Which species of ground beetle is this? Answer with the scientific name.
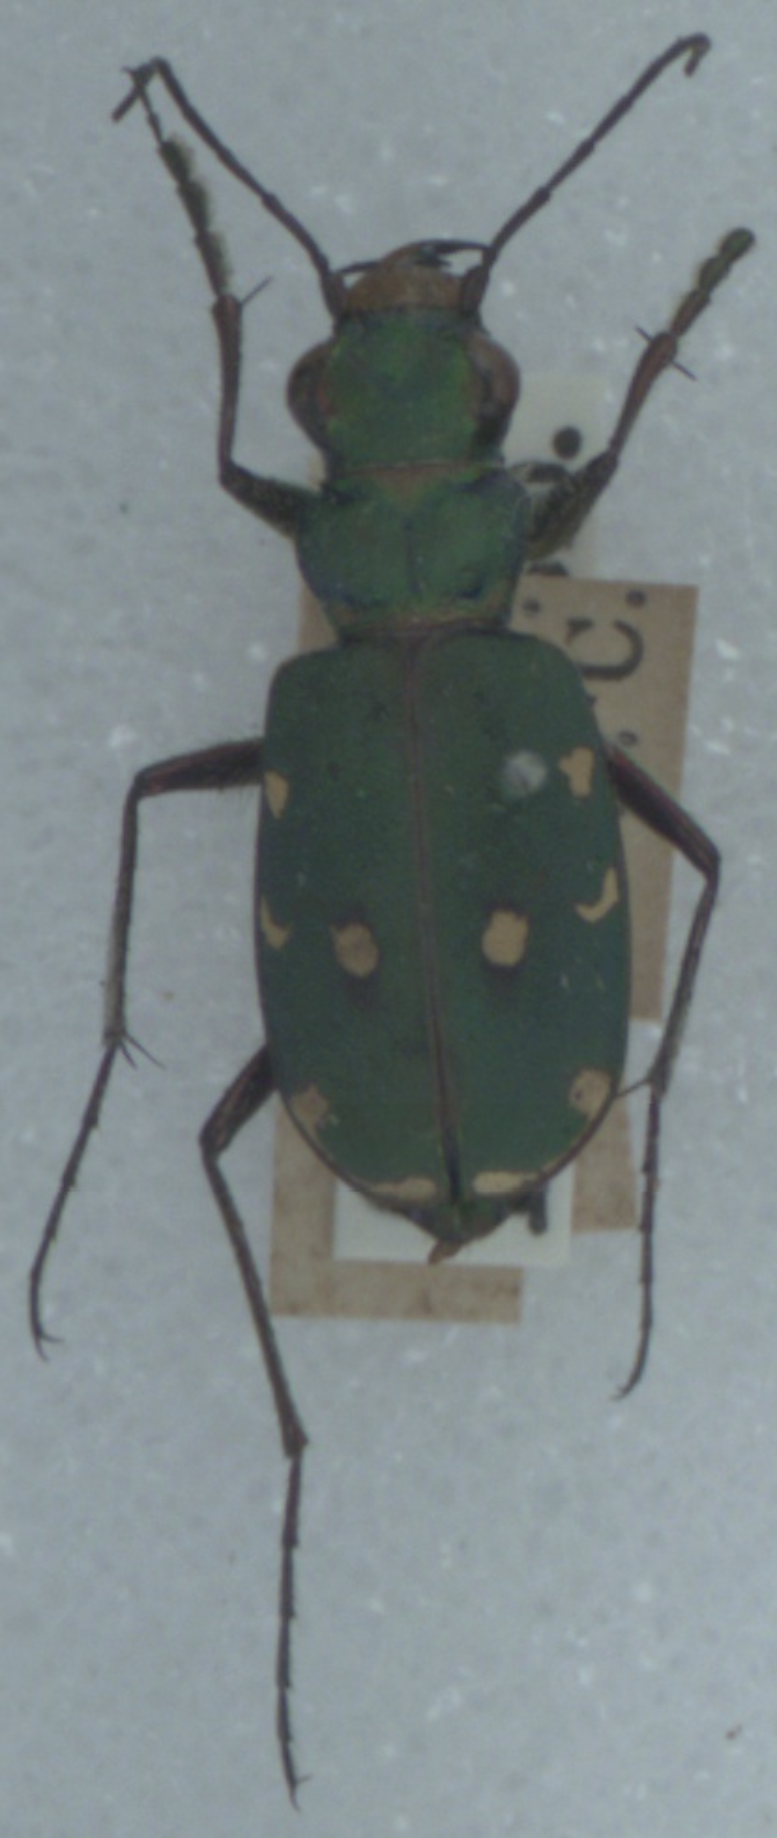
Cicindela campestris
